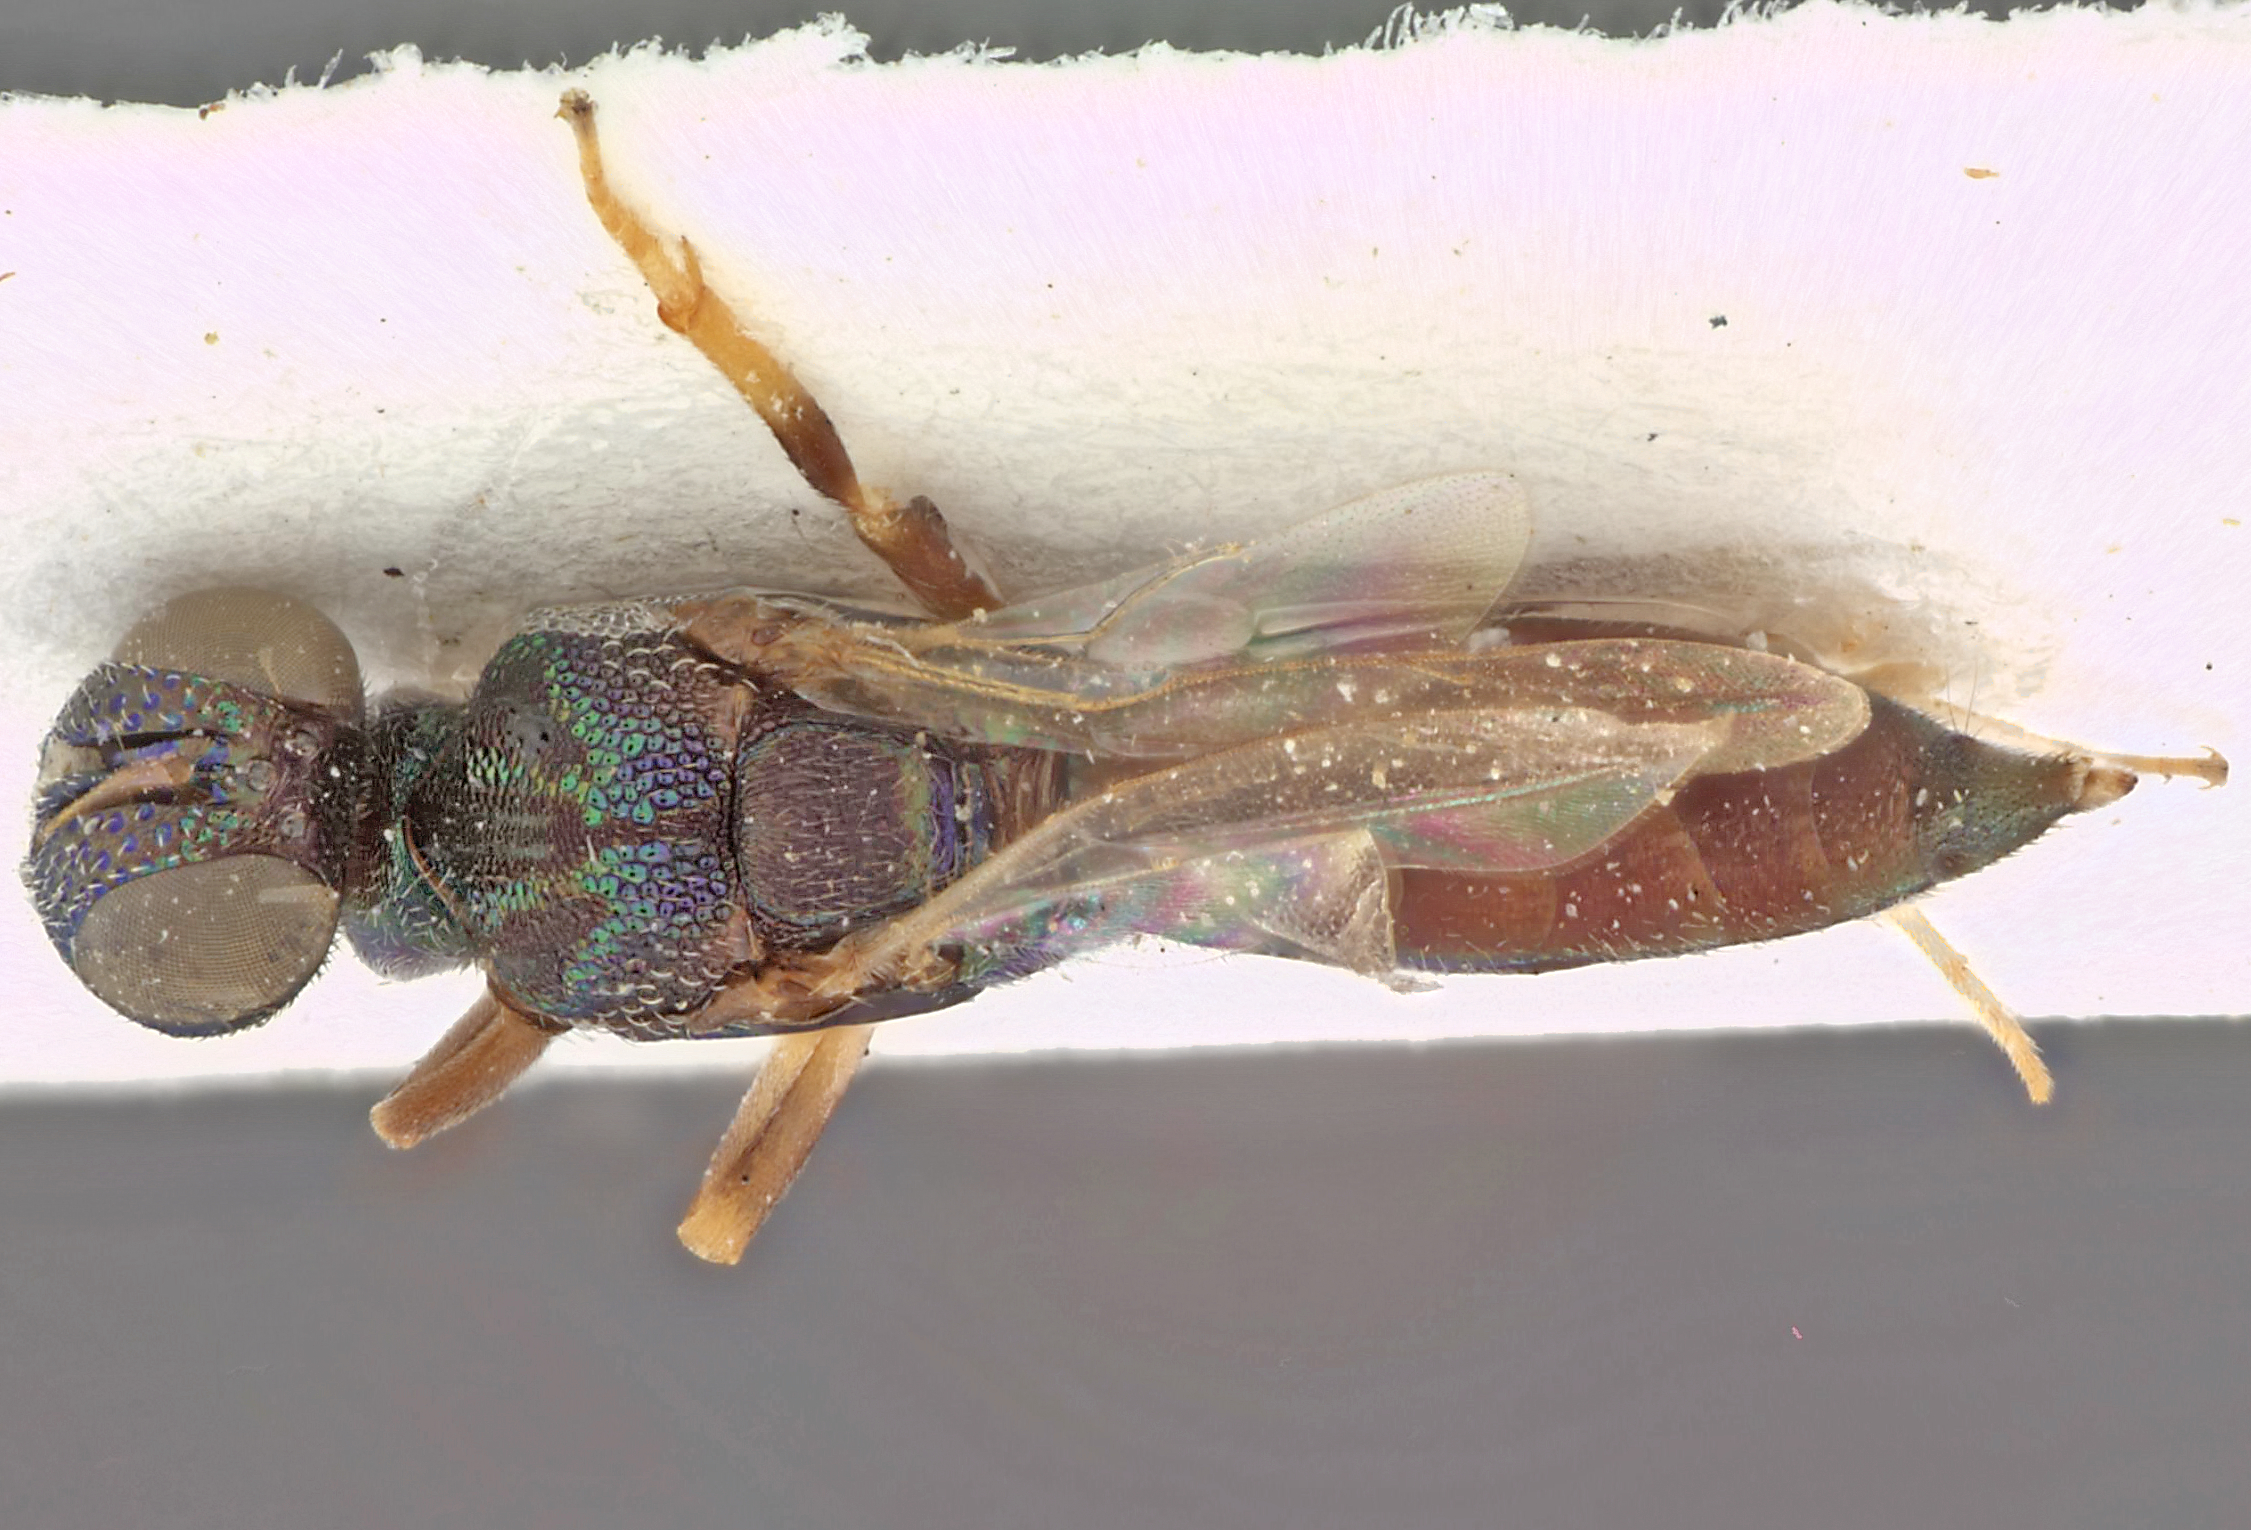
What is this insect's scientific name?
Thaumasura indica
